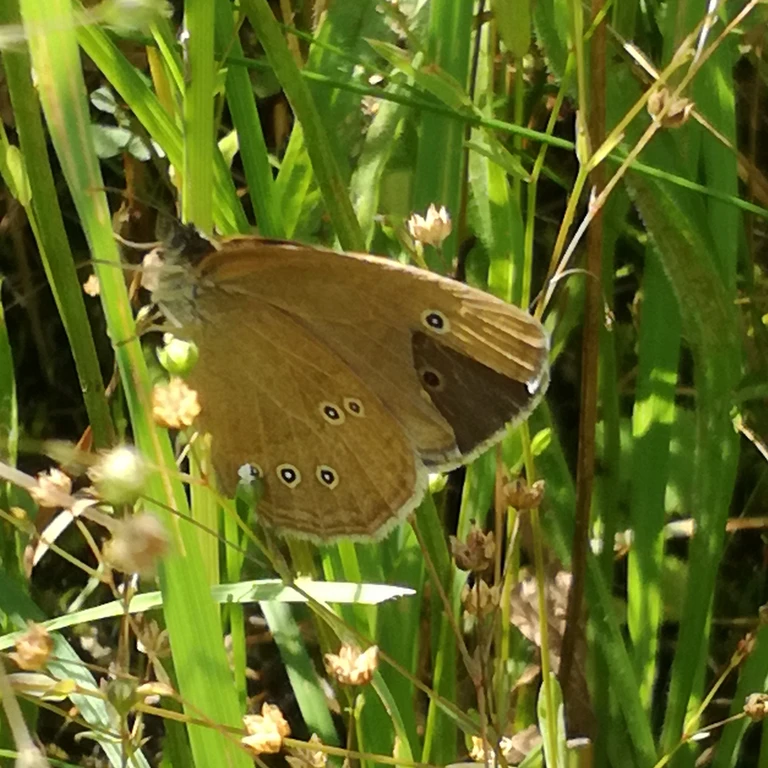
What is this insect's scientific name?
Aphantopus hyperantus
